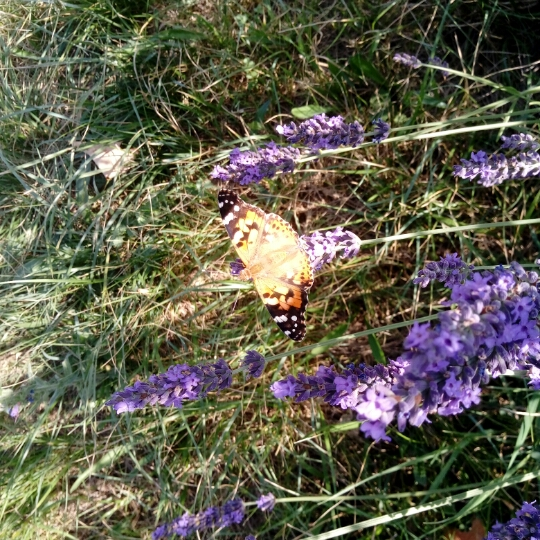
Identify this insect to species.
Vanessa cardui
